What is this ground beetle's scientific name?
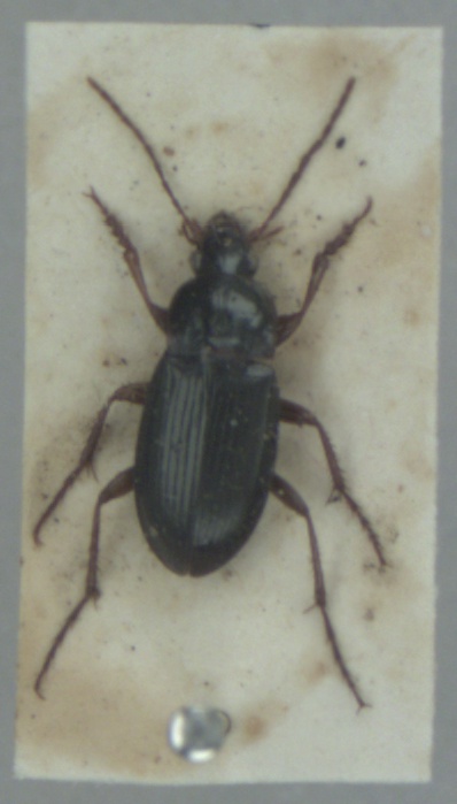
Calathus erratus
